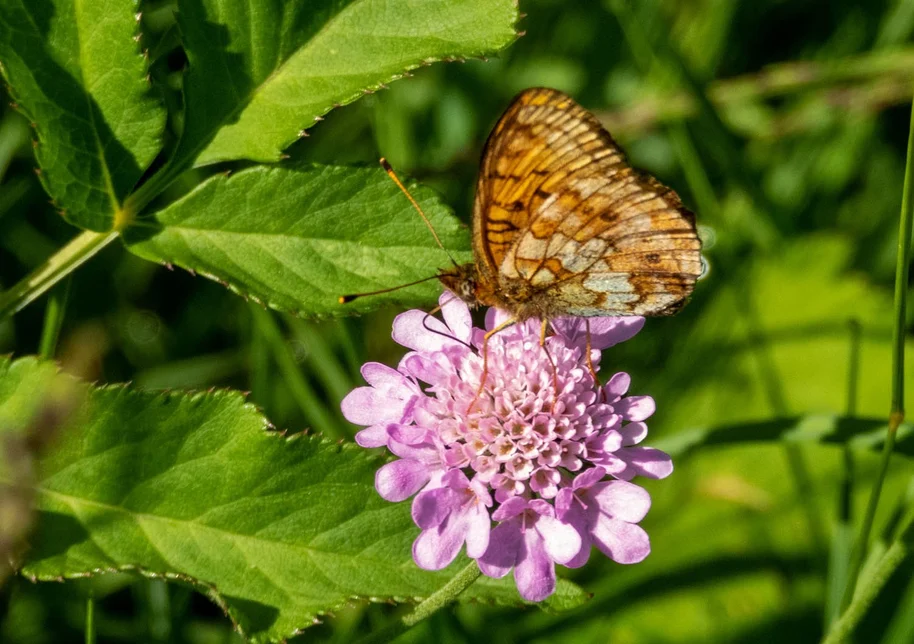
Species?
Brenthis ino
